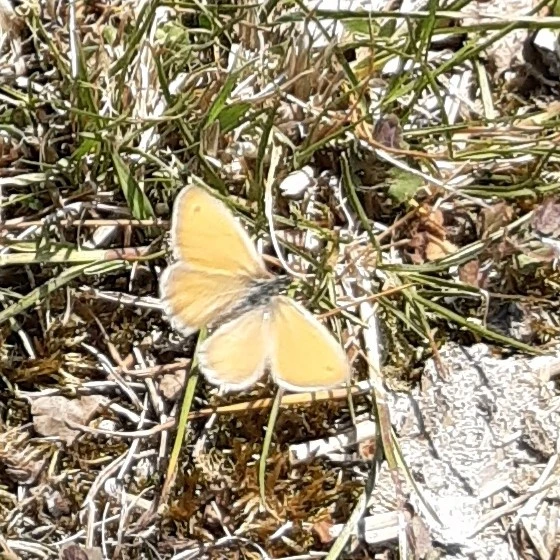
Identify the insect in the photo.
Coenonympha pamphilus
